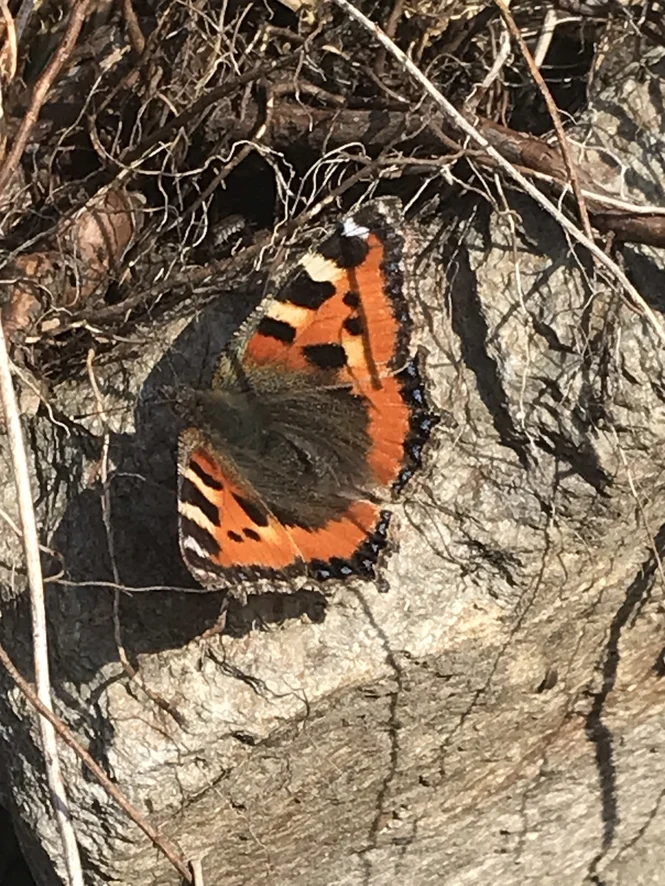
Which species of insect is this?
Aglais urticae
